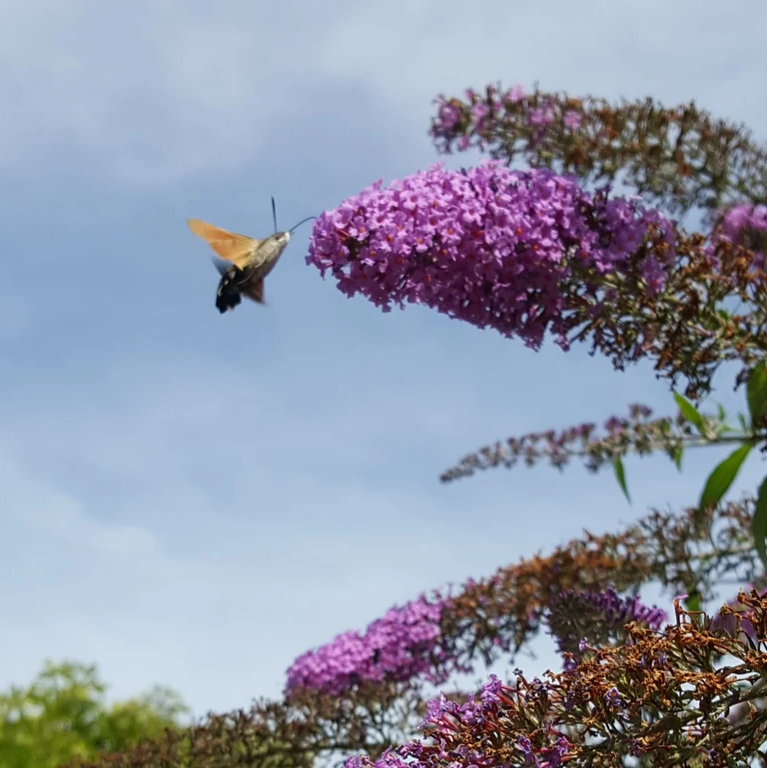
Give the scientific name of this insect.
Macroglossum stellatarum
